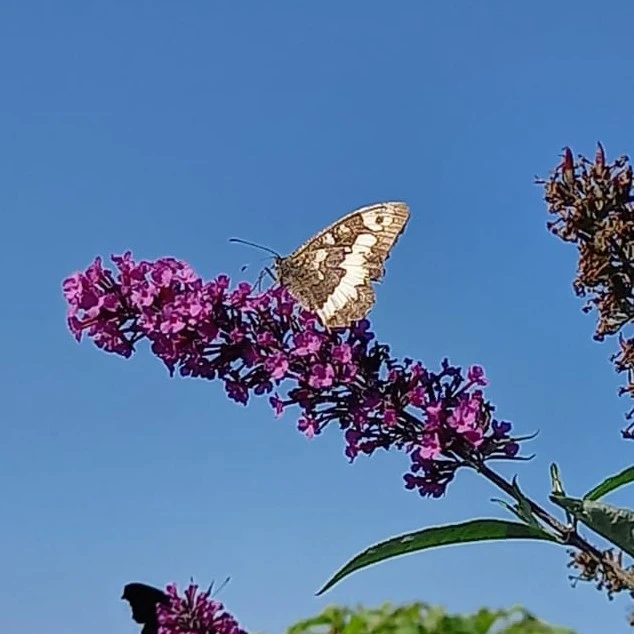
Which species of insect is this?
Brintesia circe
